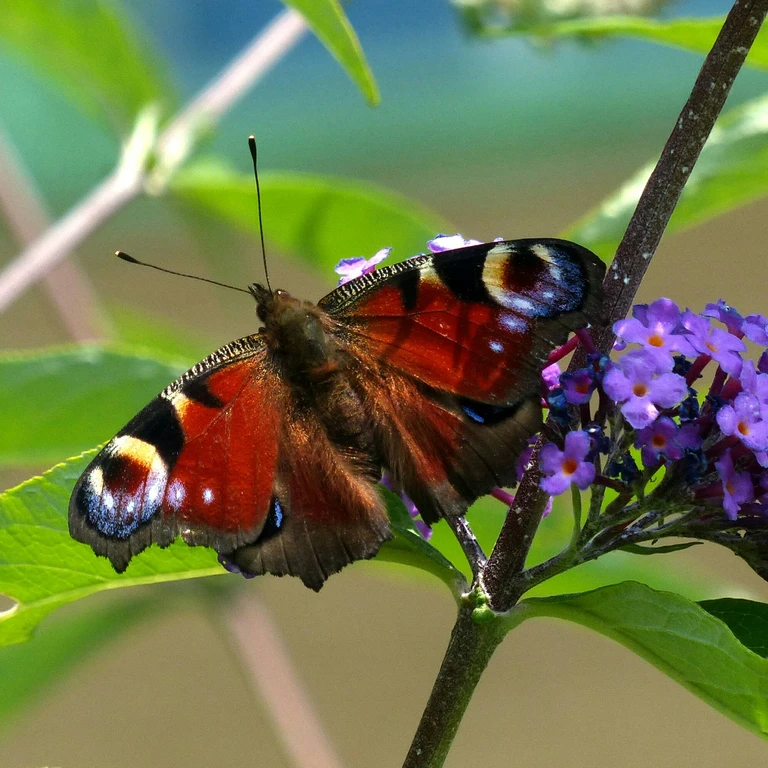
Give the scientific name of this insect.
Aglais io
